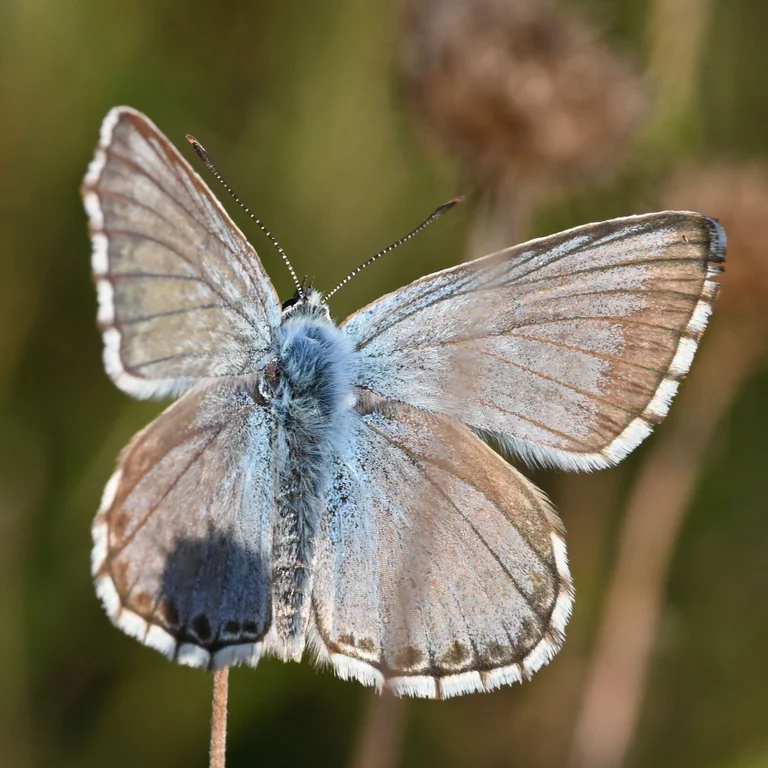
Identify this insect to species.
Lysandra coridon
